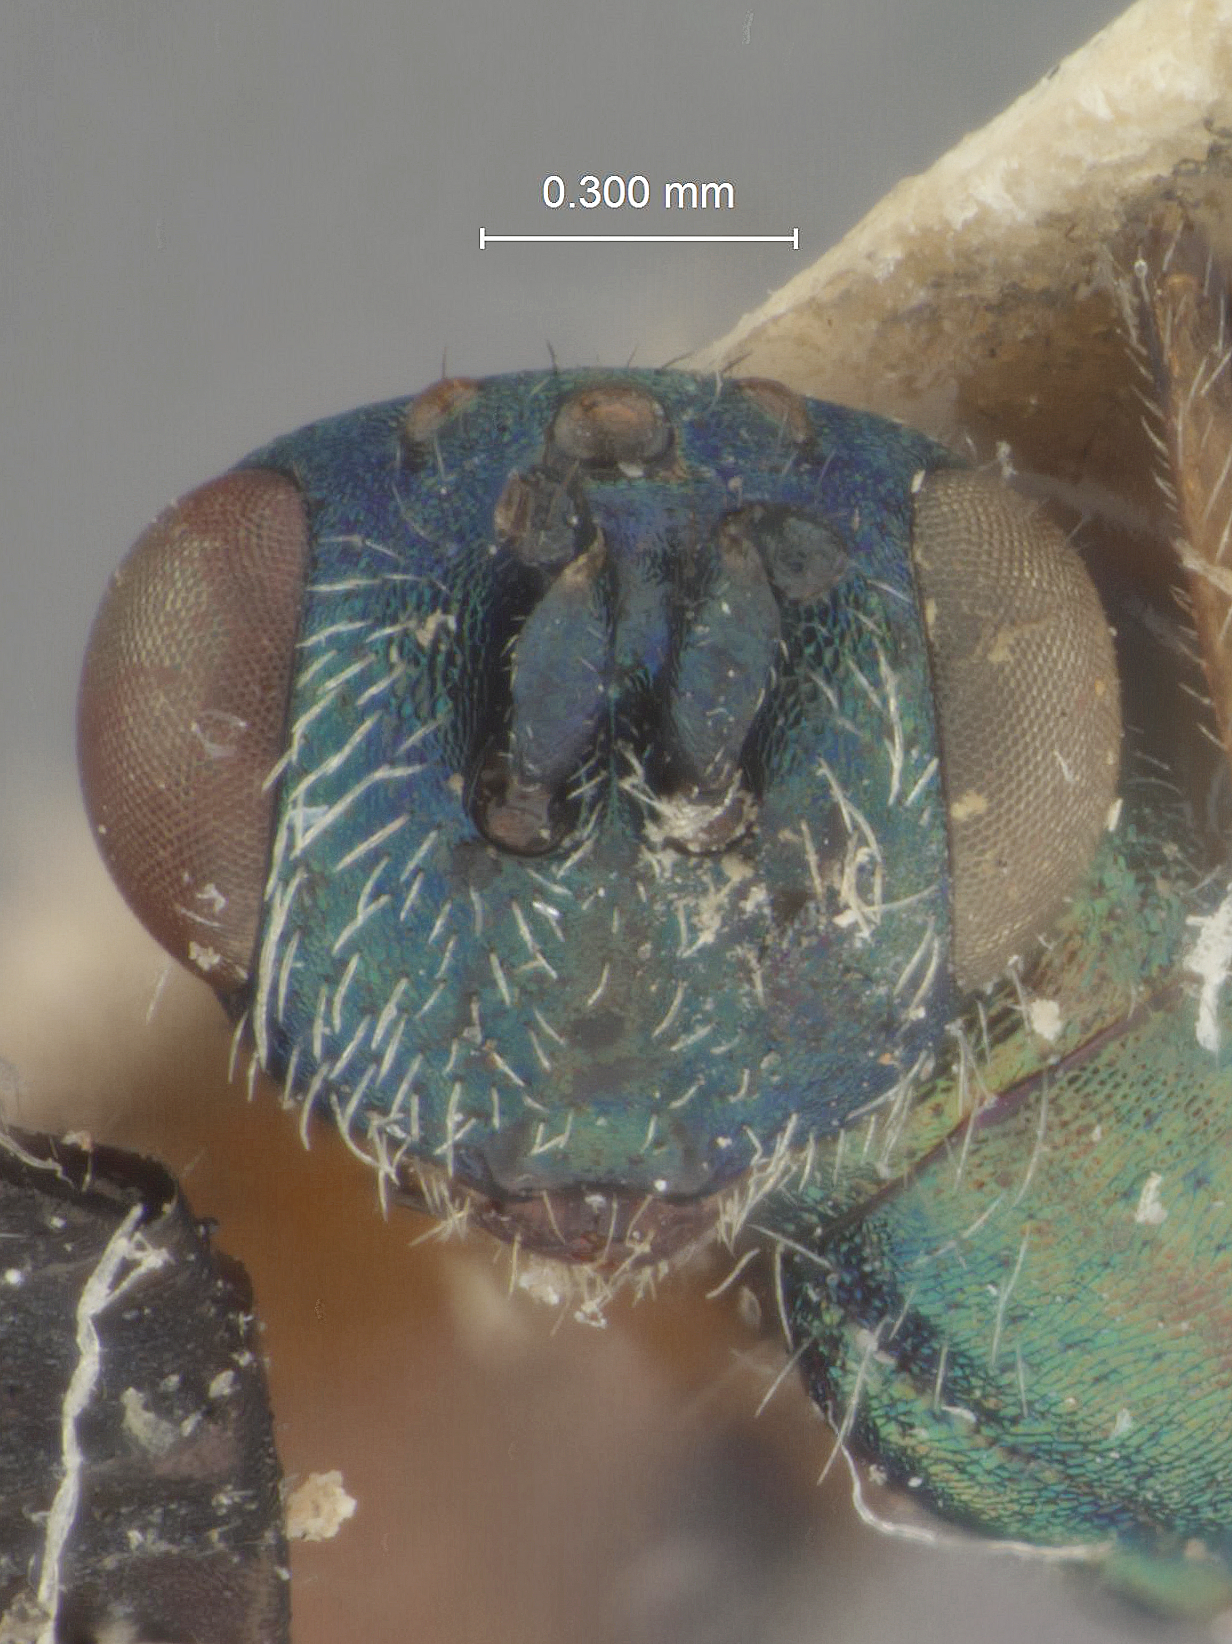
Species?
Cremnoeulophus giganteus
